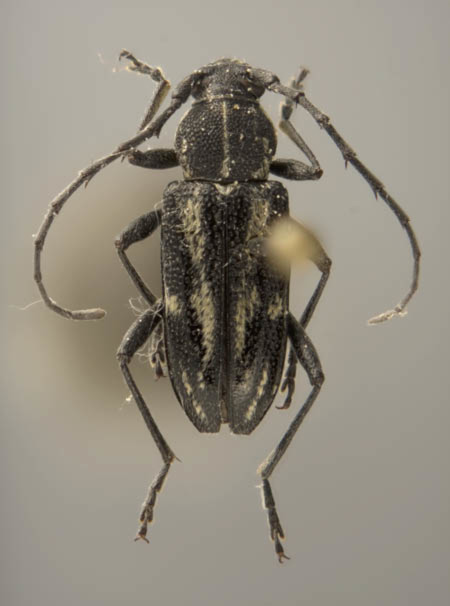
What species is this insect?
Anelaphus praeclarus
